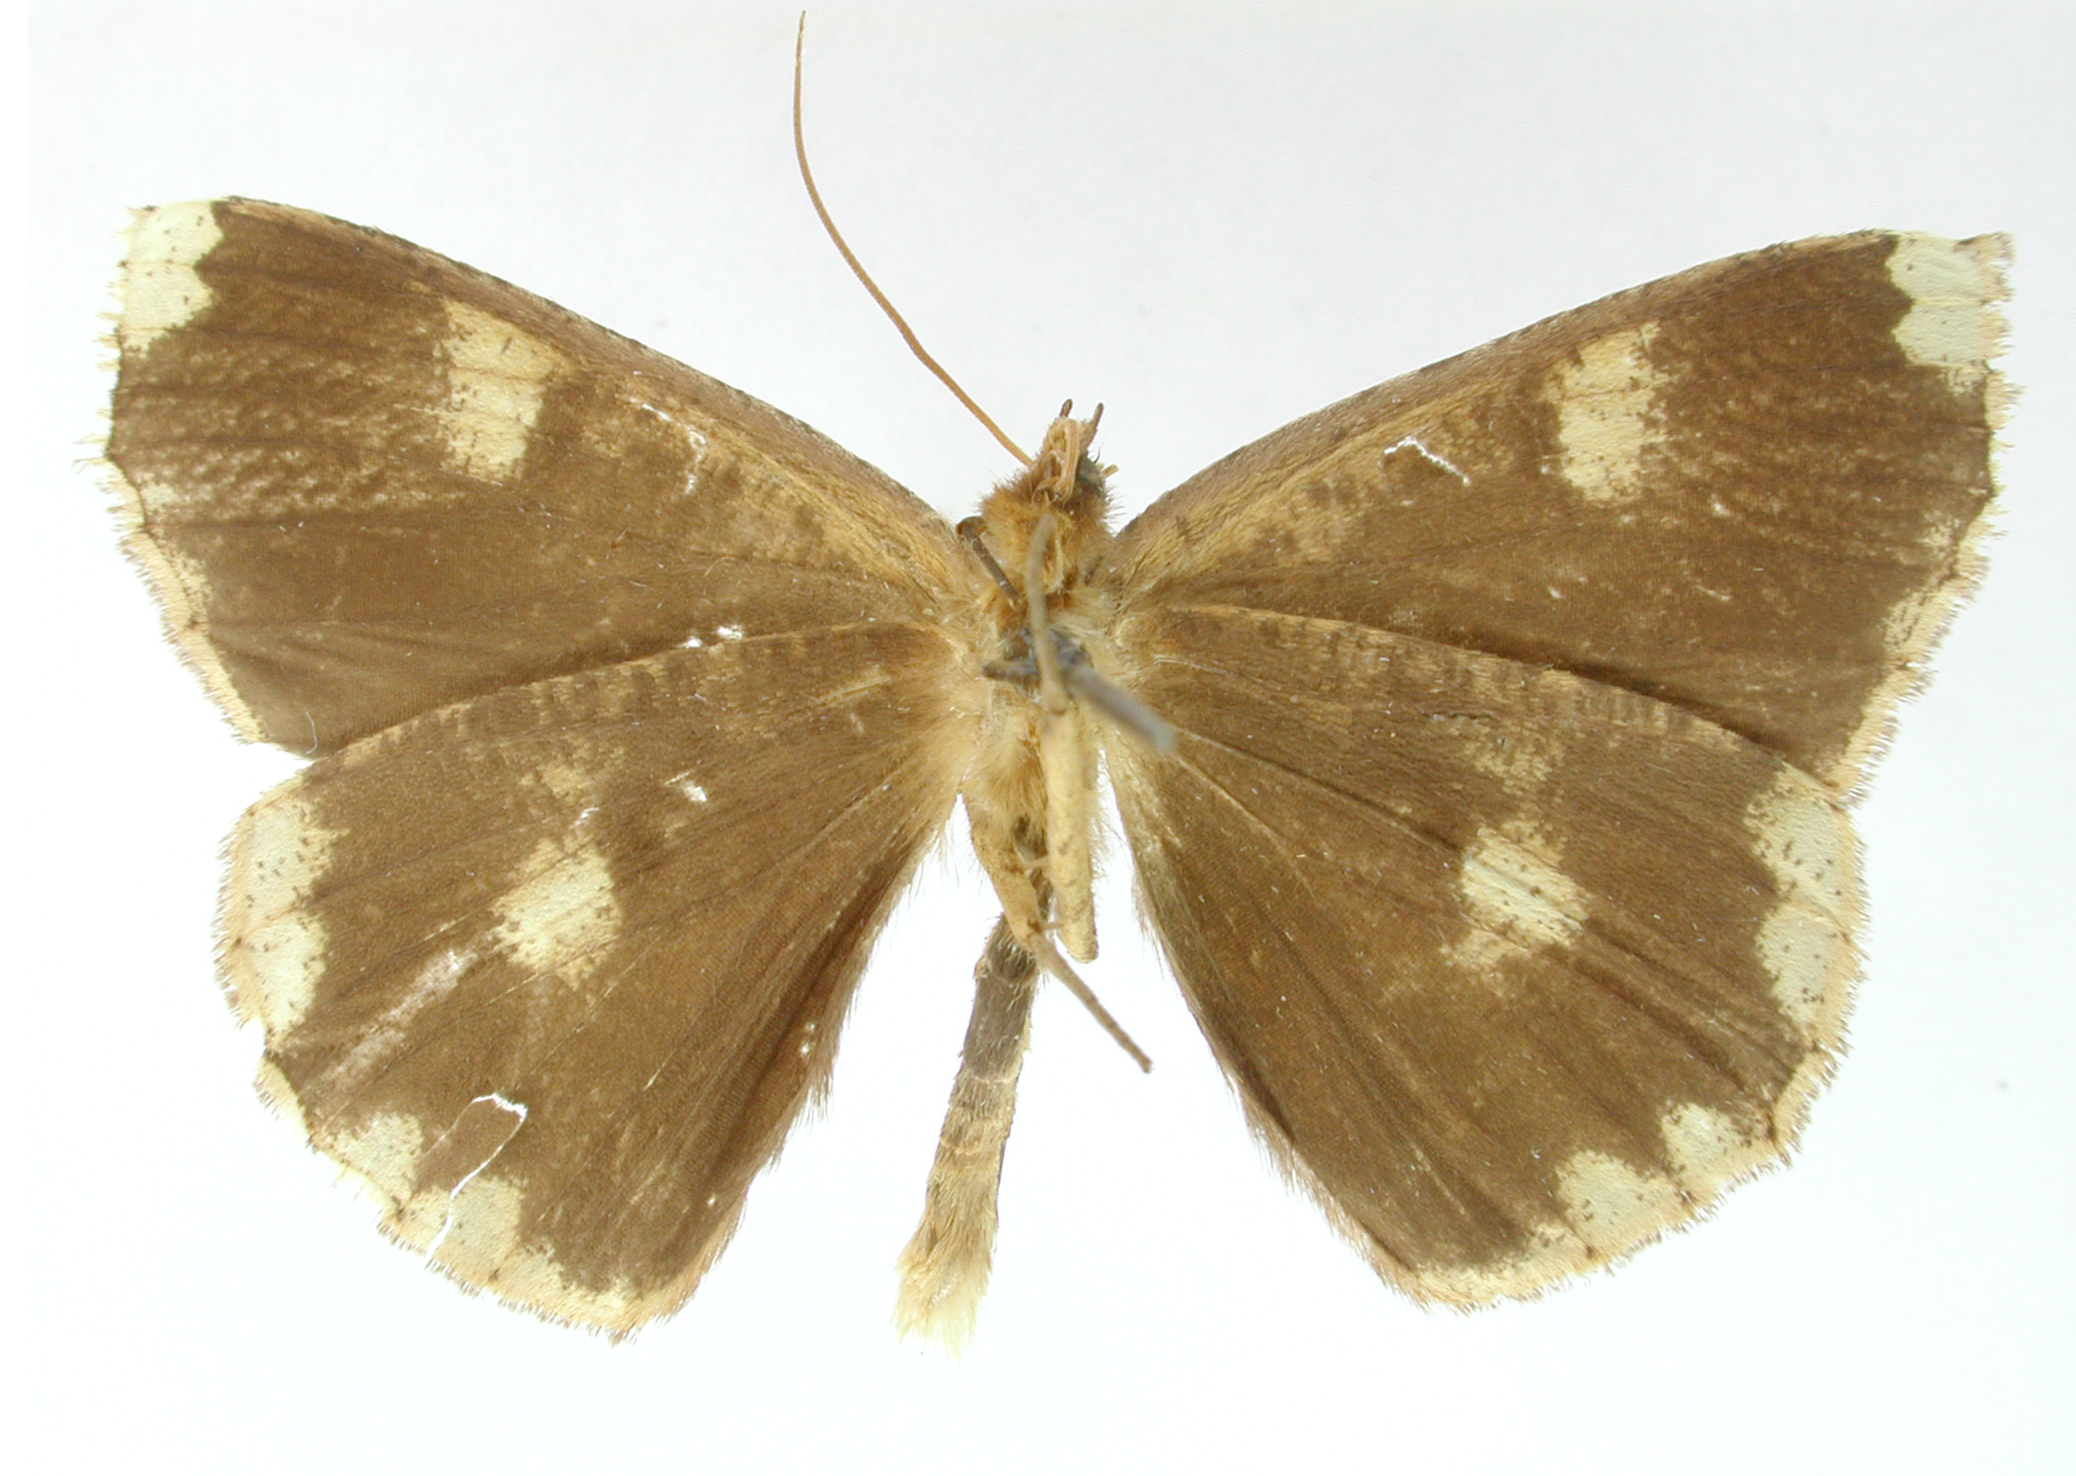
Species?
Certima albilunata
